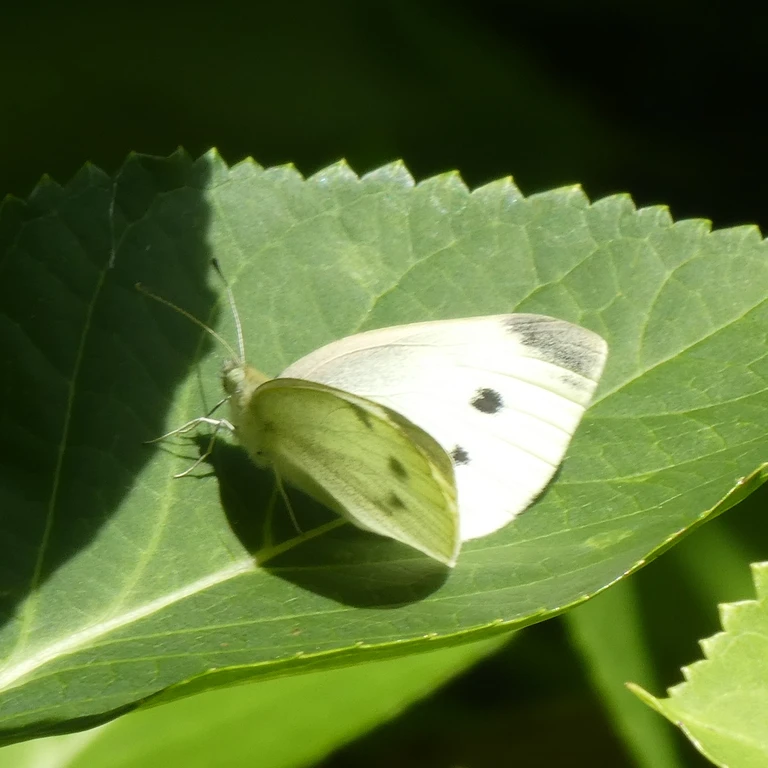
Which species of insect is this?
Pieris rapae
